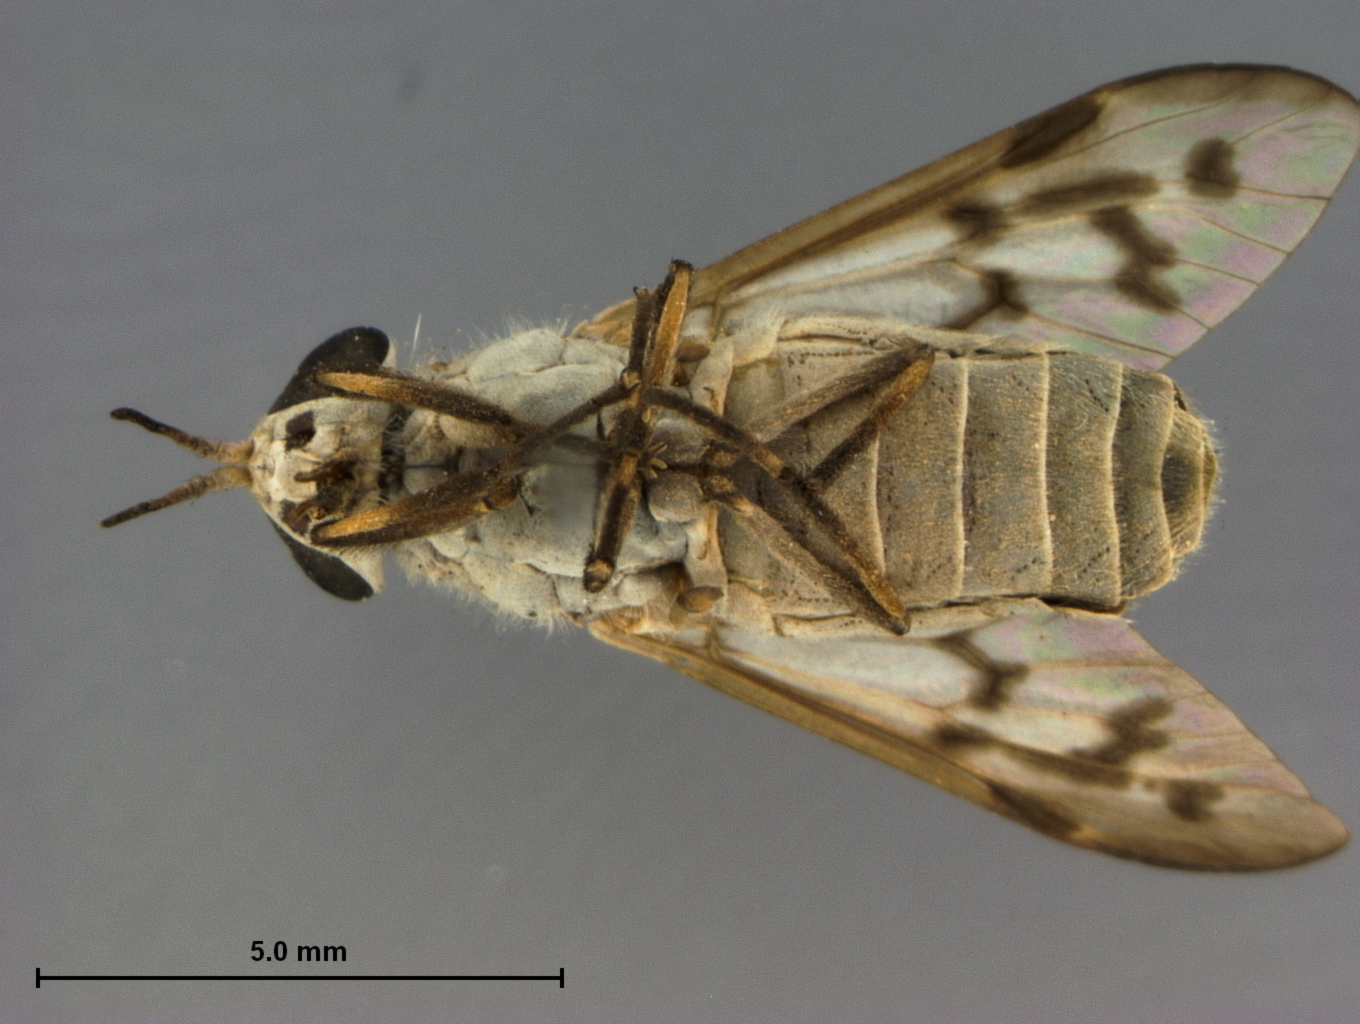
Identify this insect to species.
Silvius sayi
